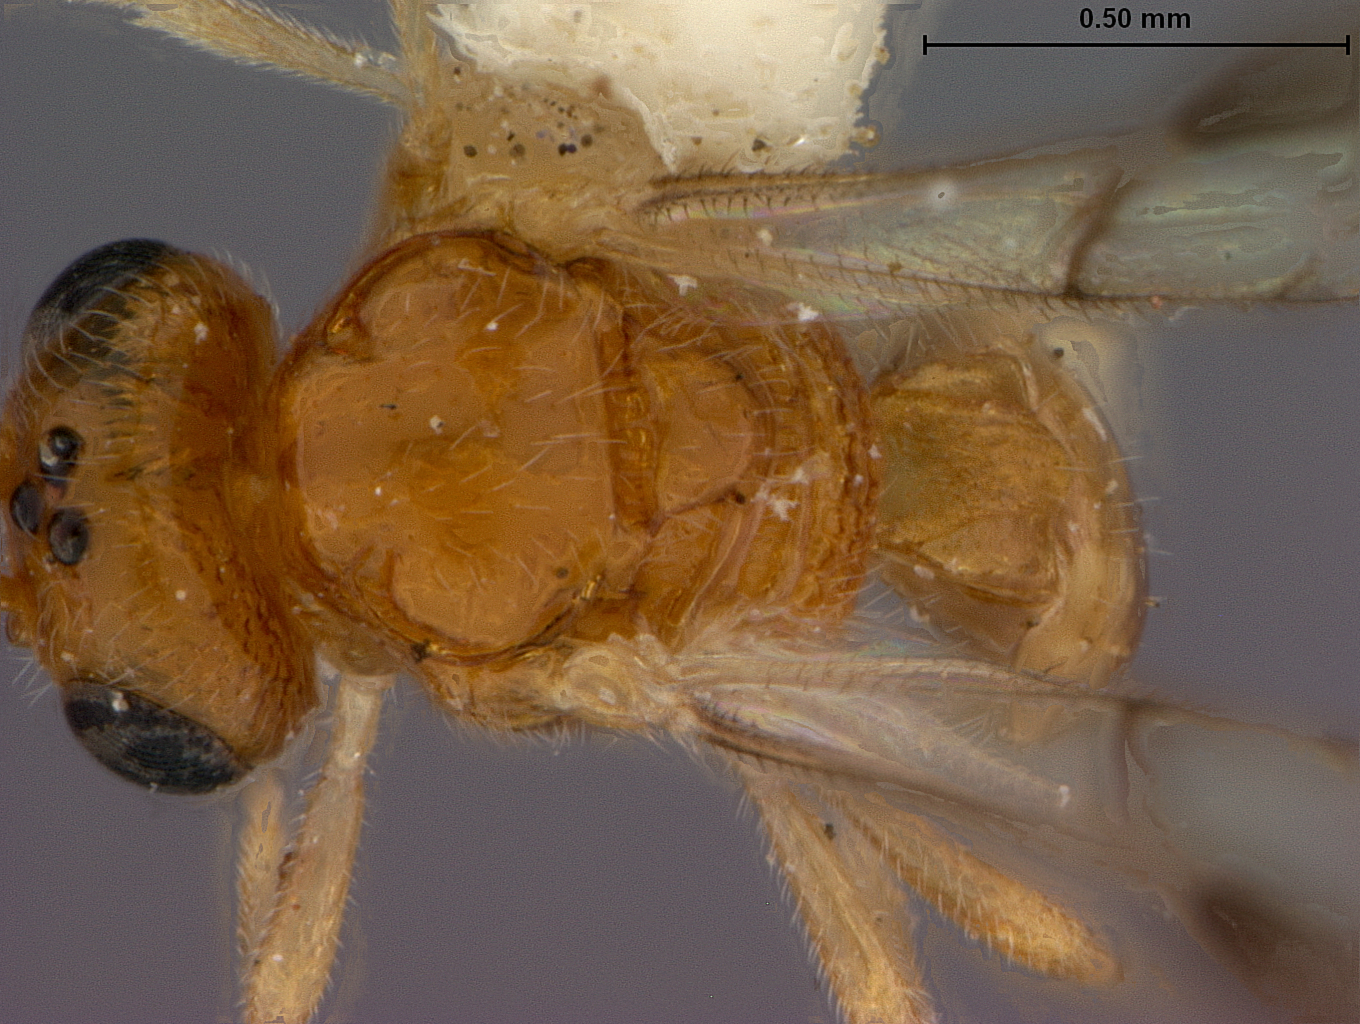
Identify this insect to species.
Opius caprilesi
